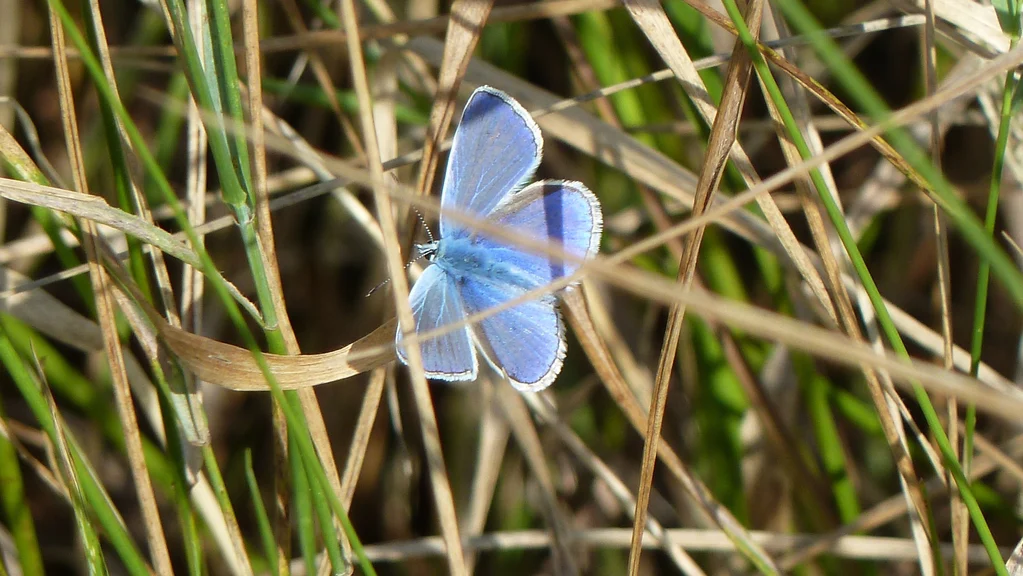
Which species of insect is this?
Polyommatus icarus
